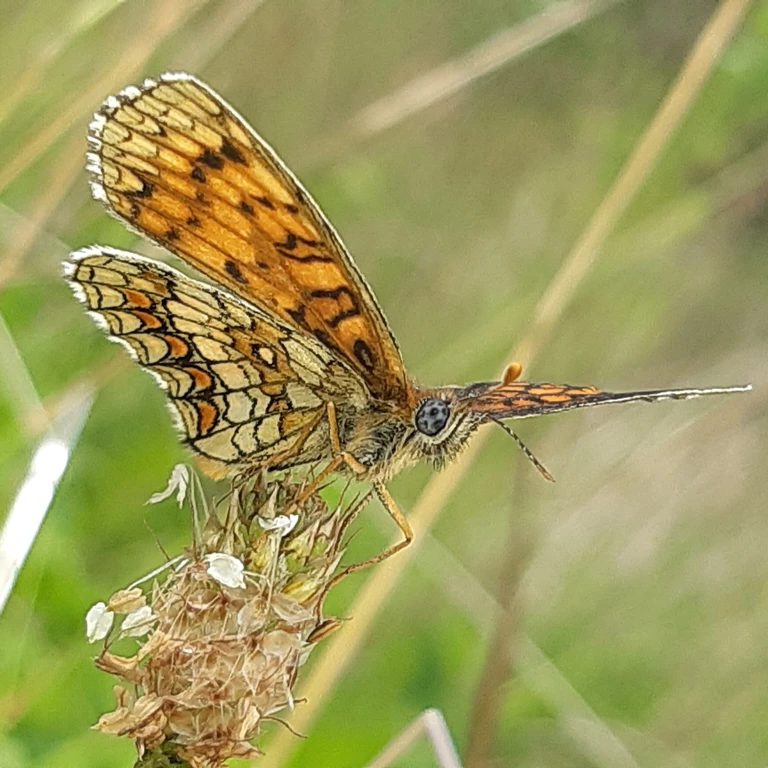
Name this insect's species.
Melitaea athalia
